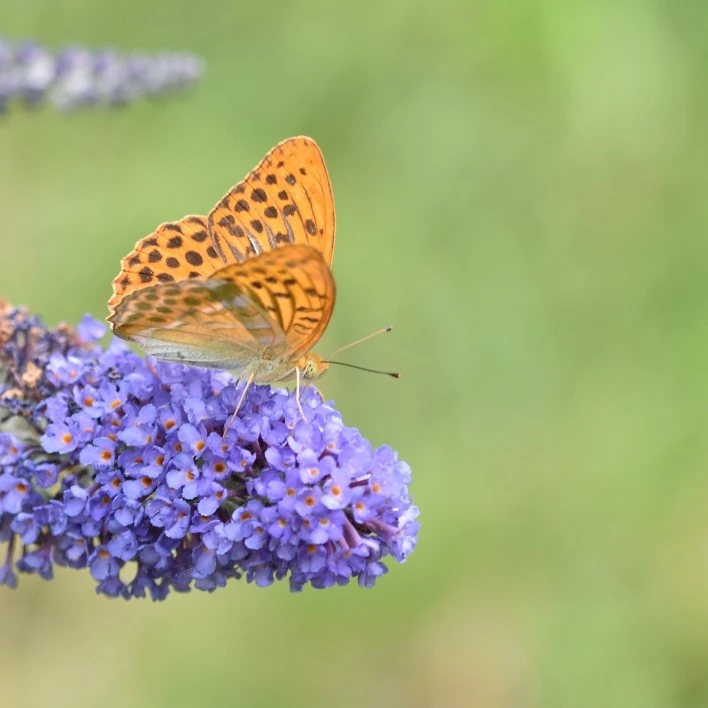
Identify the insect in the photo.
Argynnis paphia
